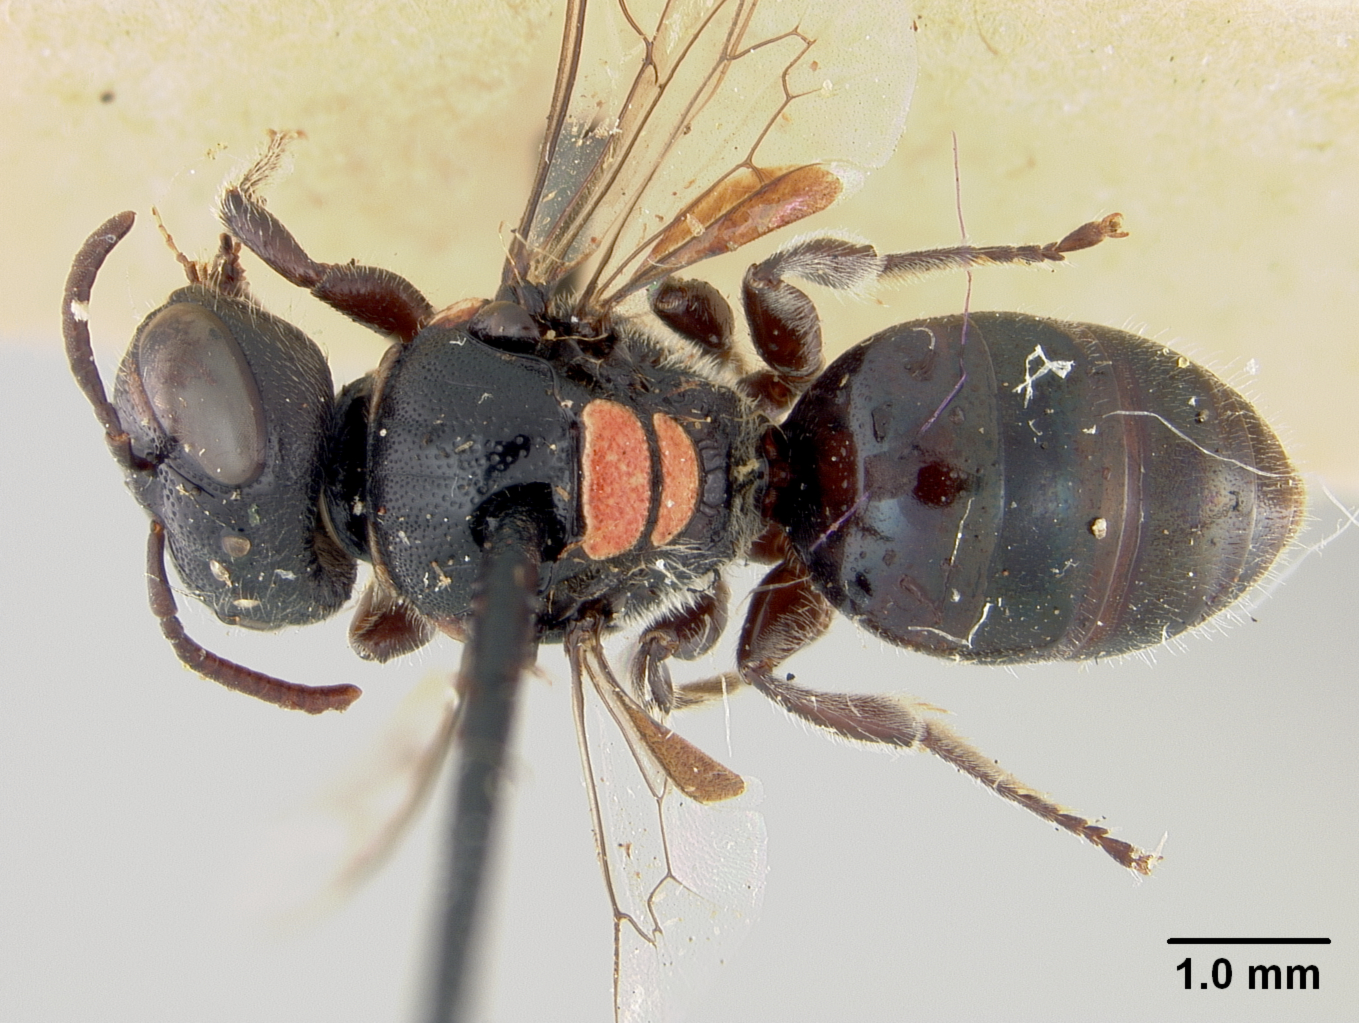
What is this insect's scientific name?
Prosopis guamensis
